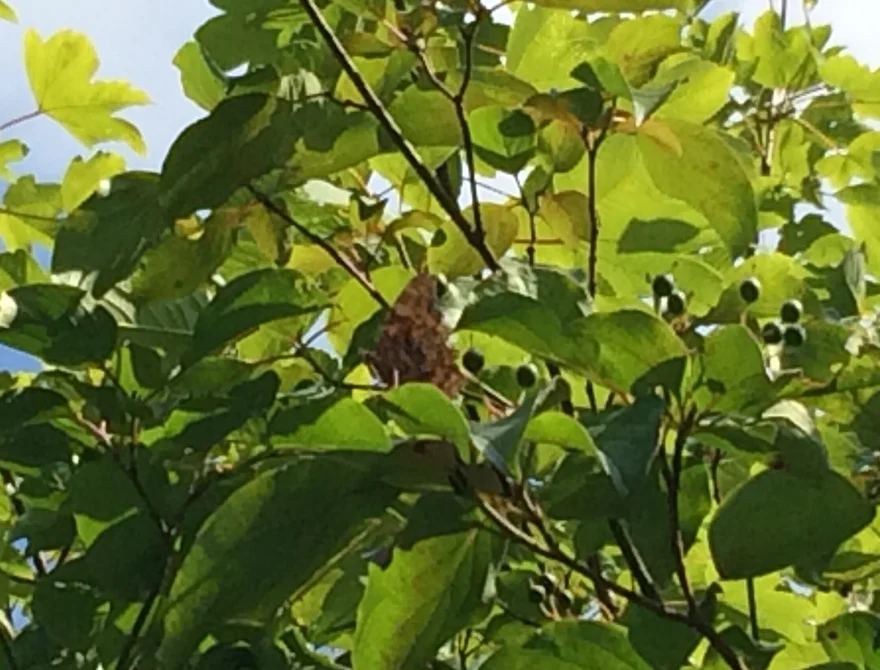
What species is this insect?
Polygonia c-album
